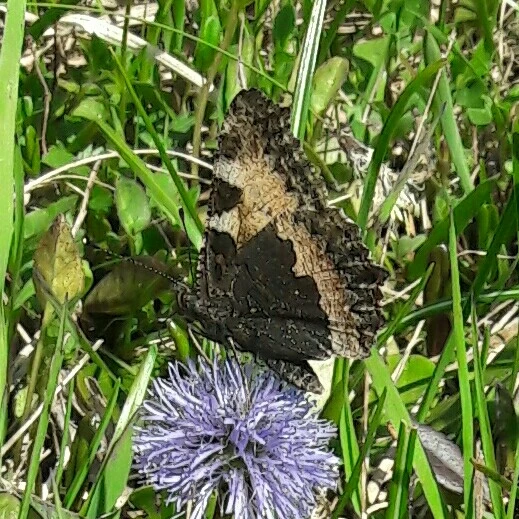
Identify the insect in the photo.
Aglais urticae
